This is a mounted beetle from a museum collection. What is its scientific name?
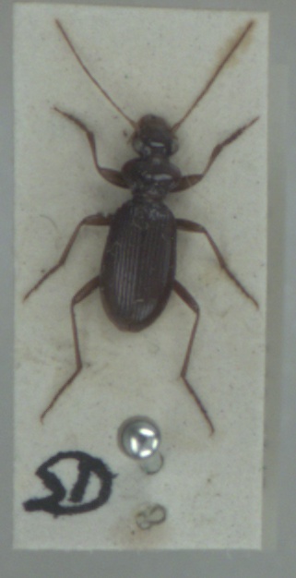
Leistus ferrugineus
